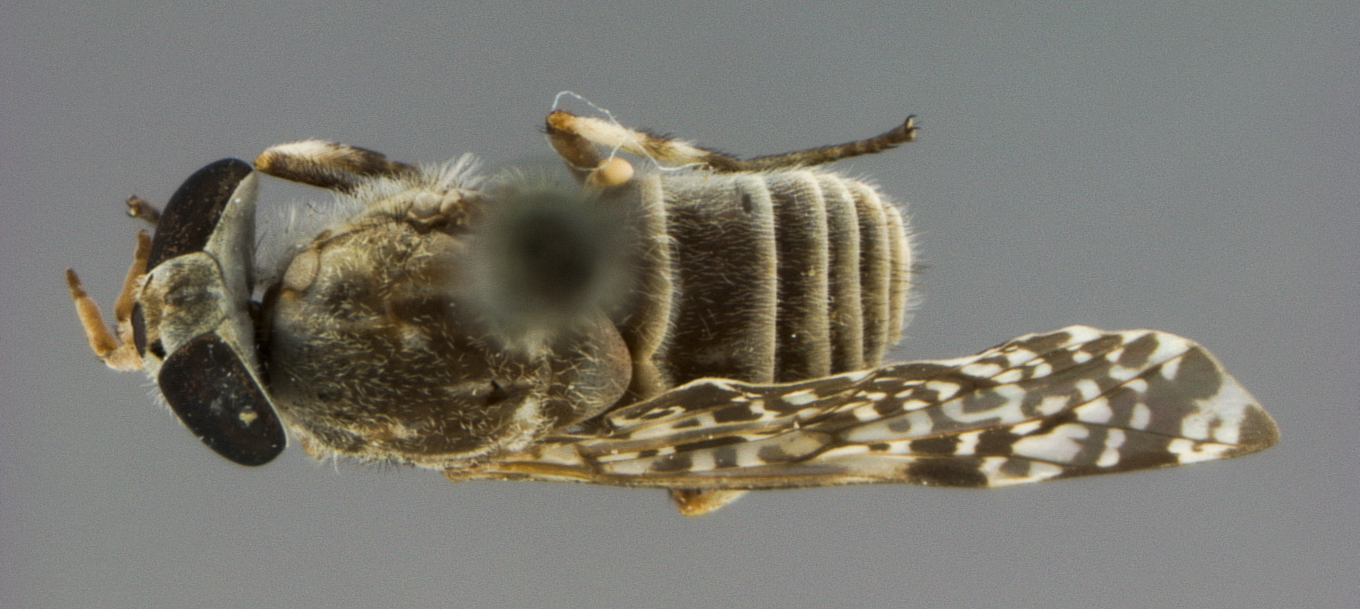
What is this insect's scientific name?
Haematopota whartoni
